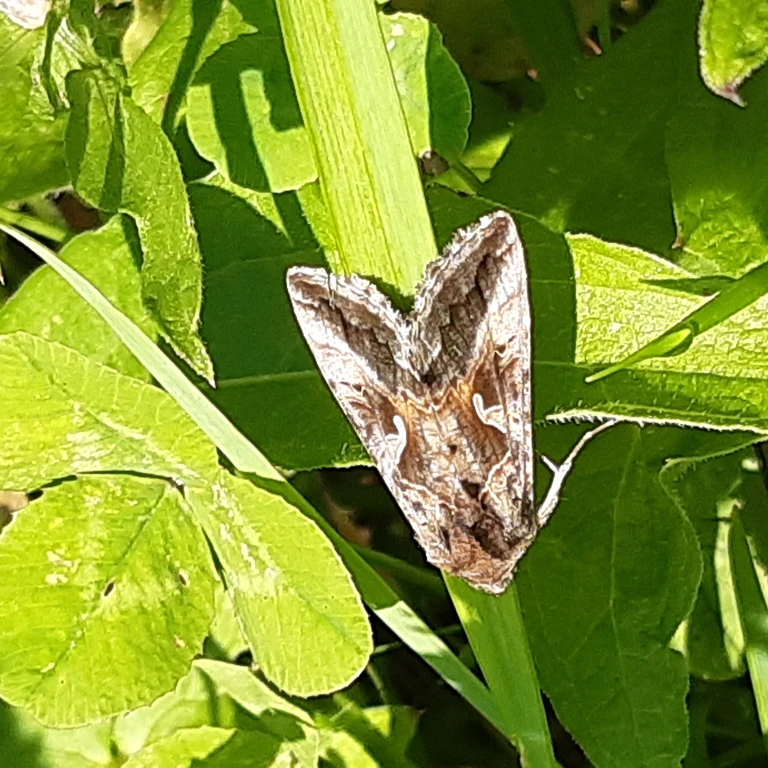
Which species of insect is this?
Autographa gamma
